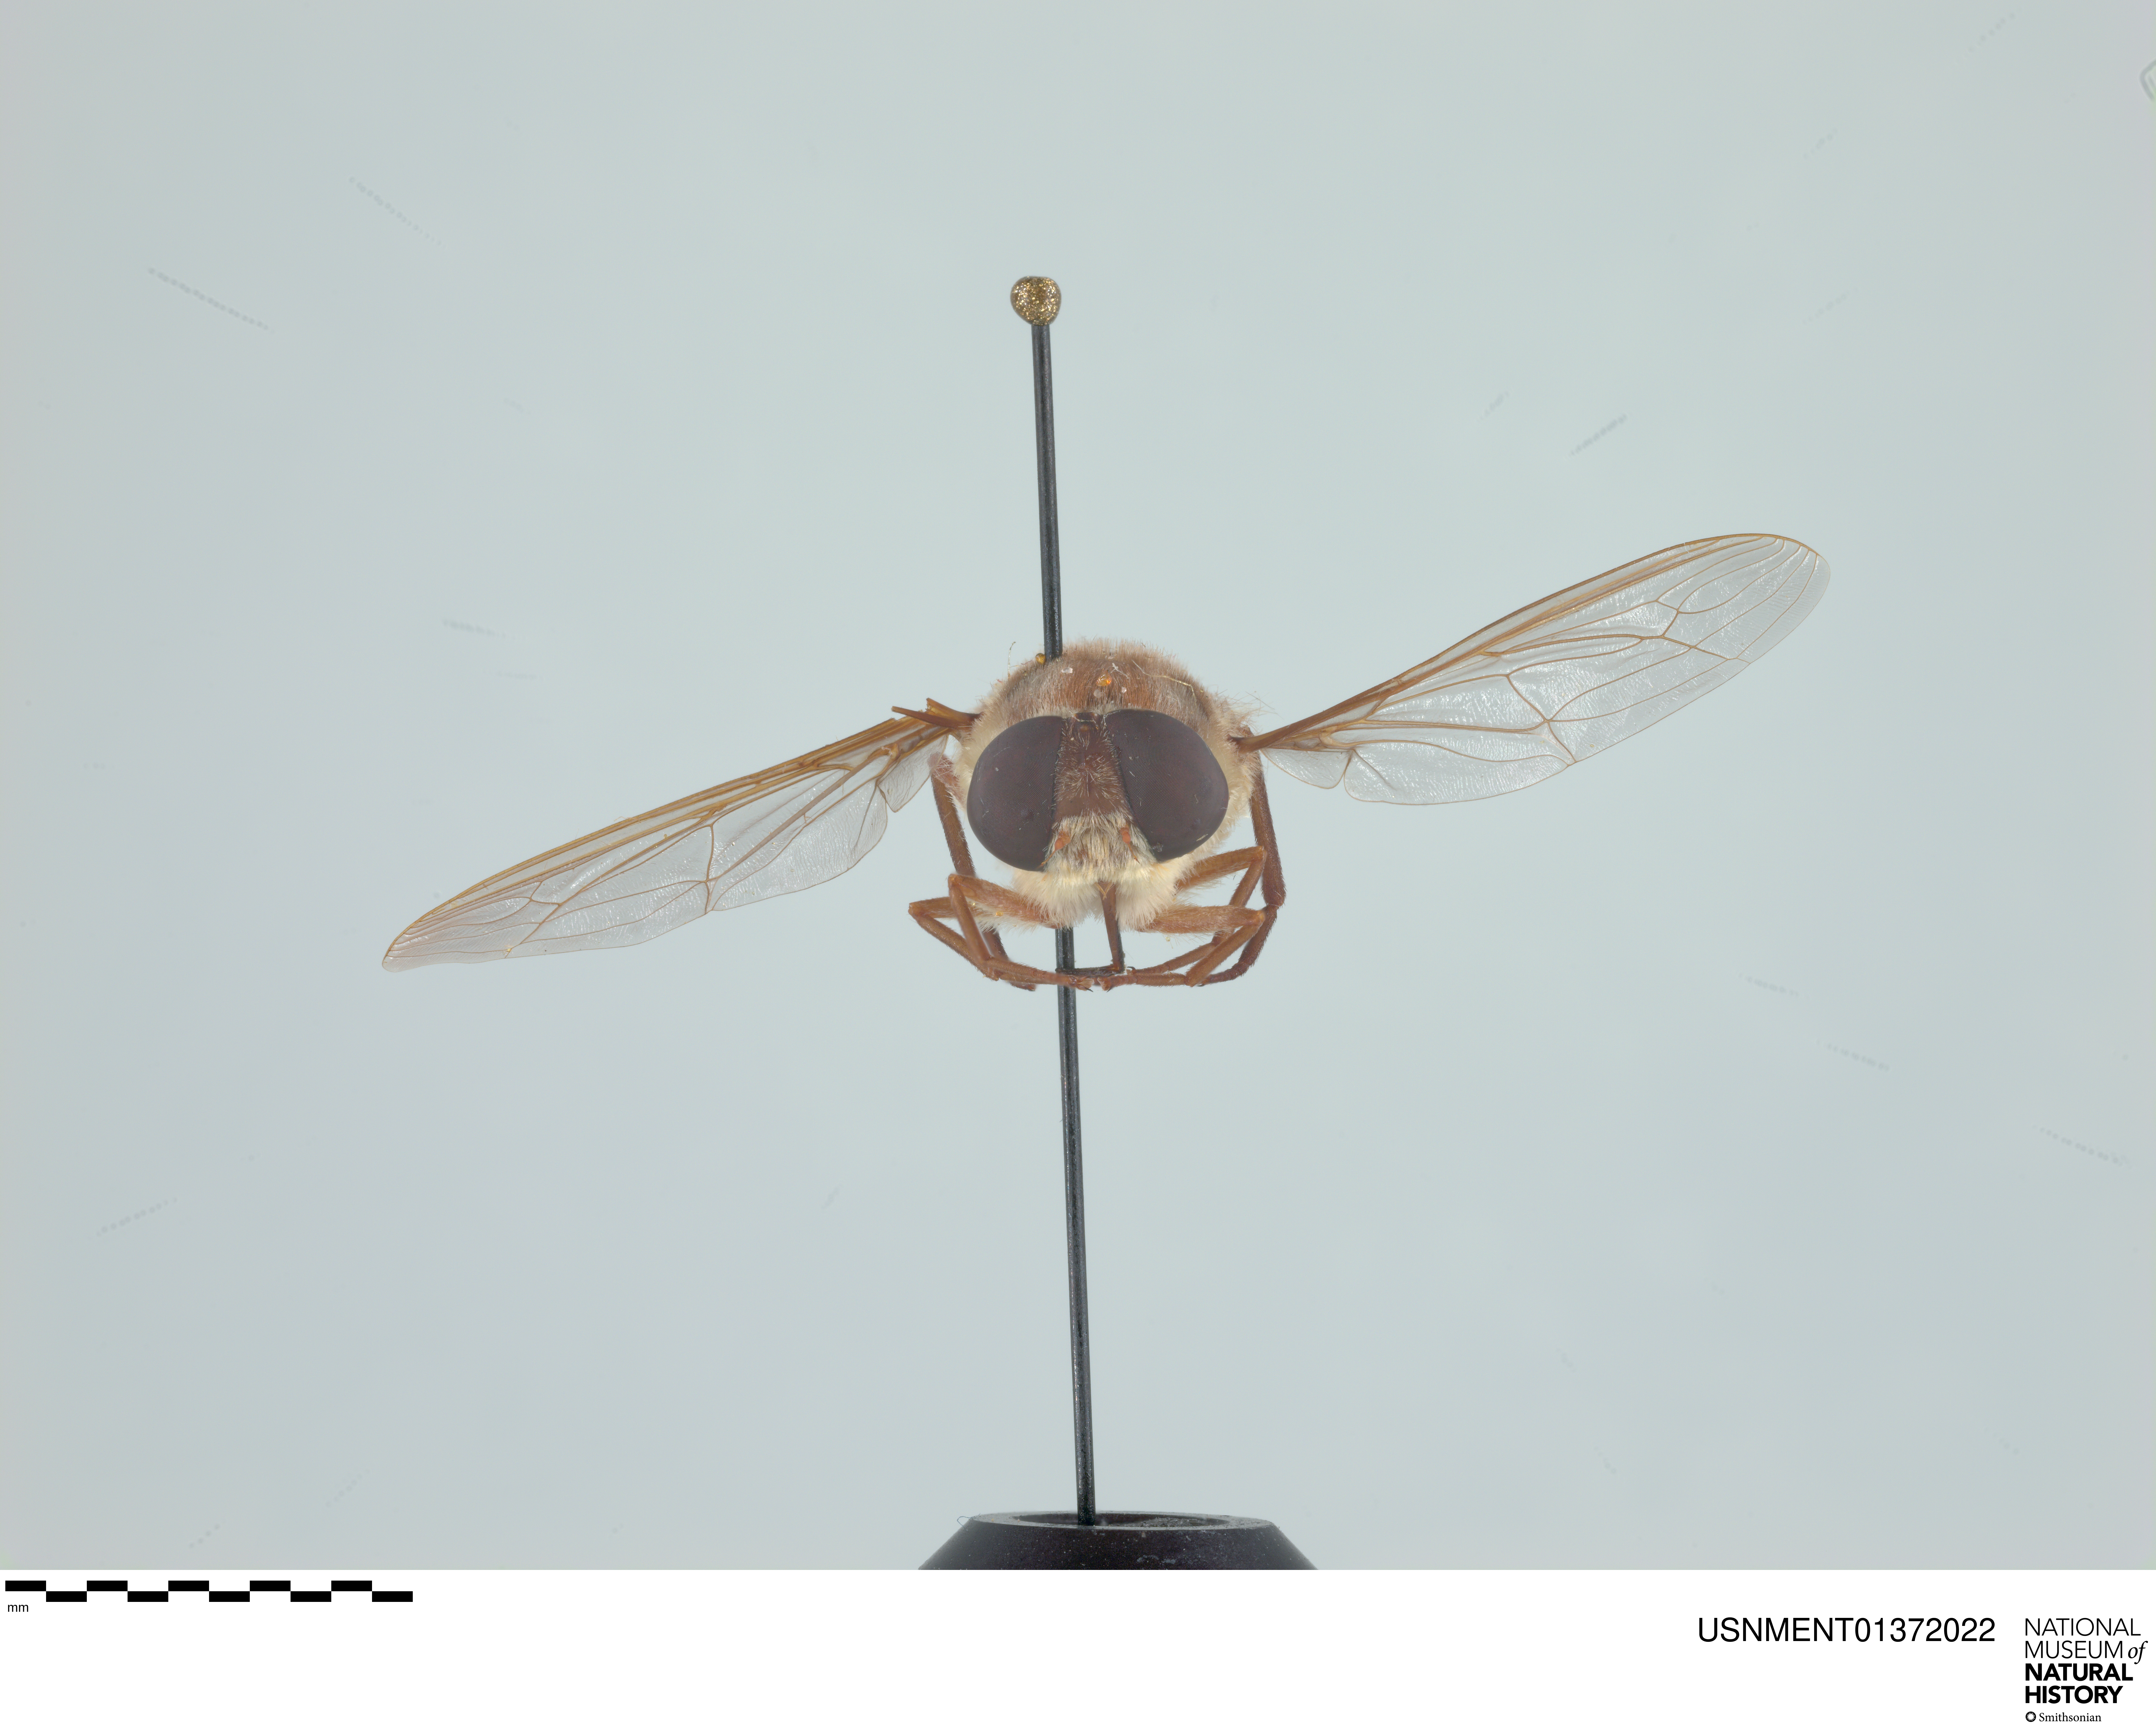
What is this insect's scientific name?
Neorhynchocephalus volaticus
